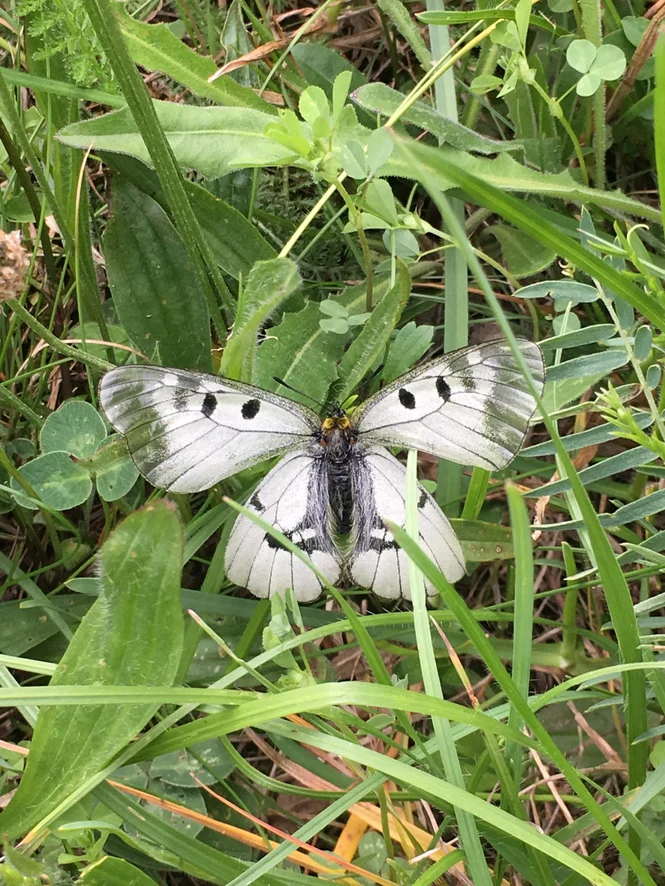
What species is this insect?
Parnassius mnemosyne
